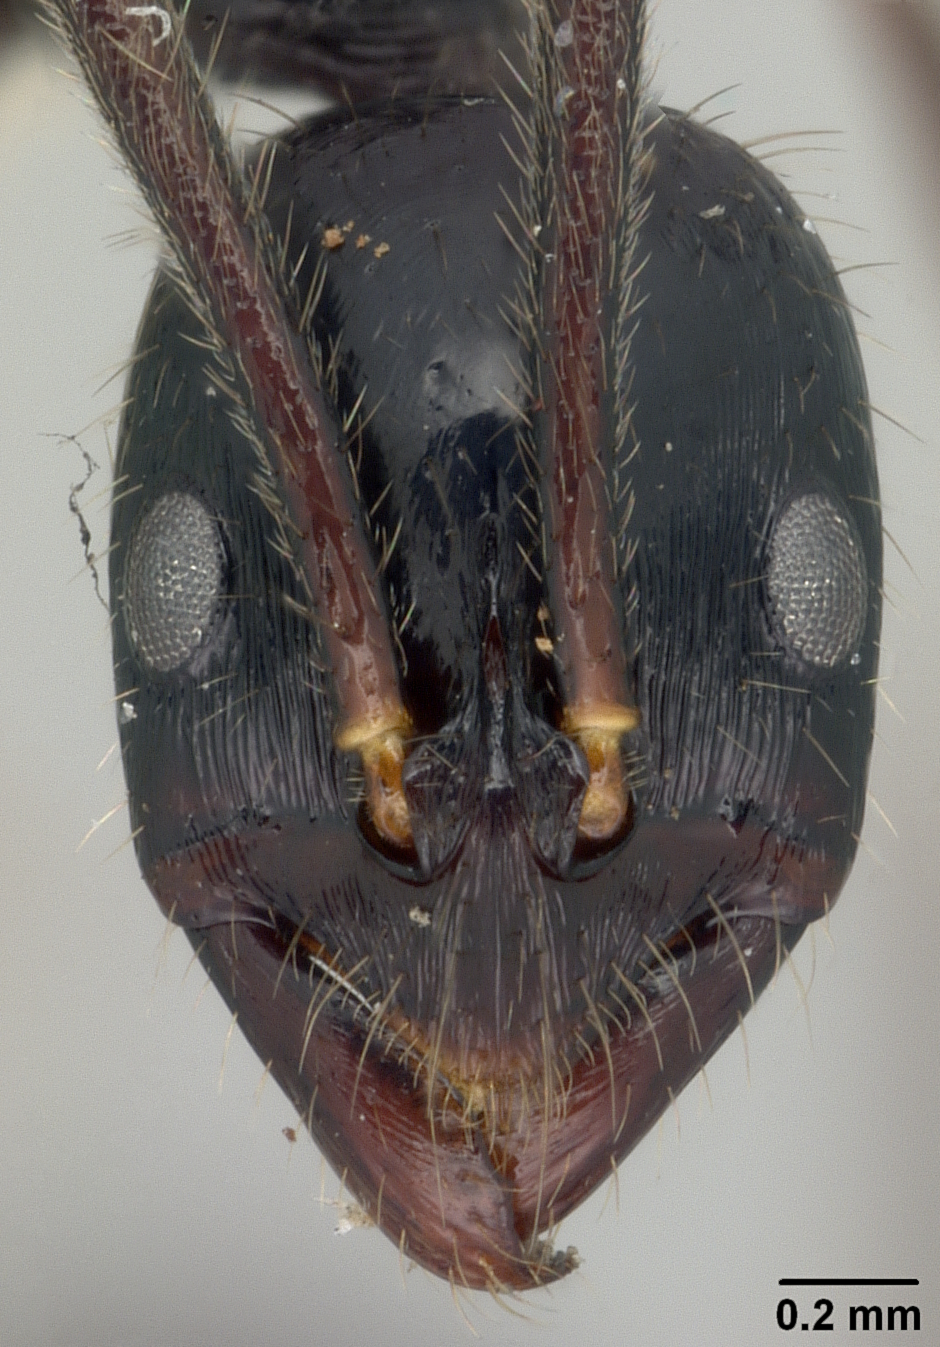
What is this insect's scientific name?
Leptogenys diminuta
